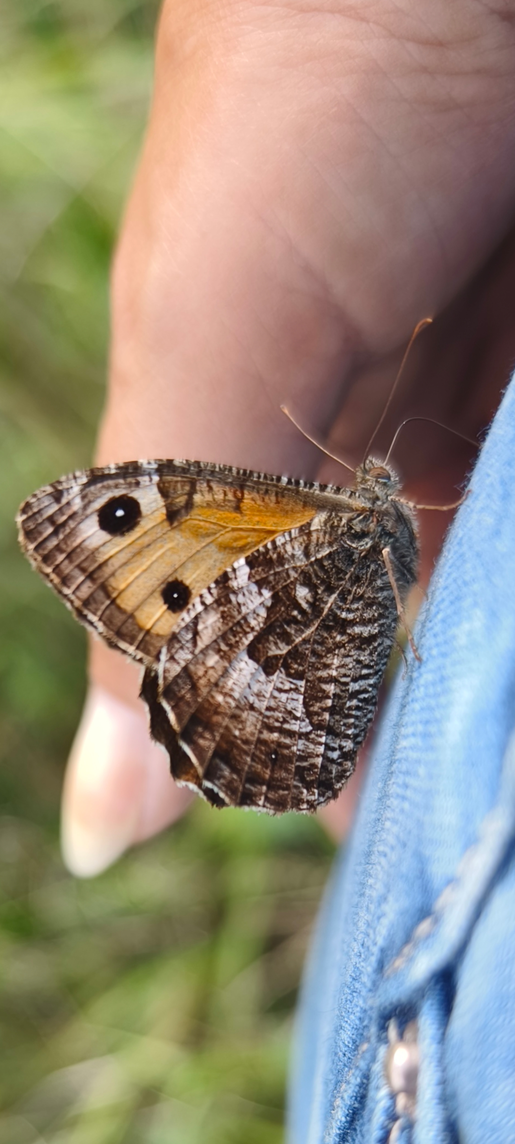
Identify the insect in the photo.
Hipparchia semele
